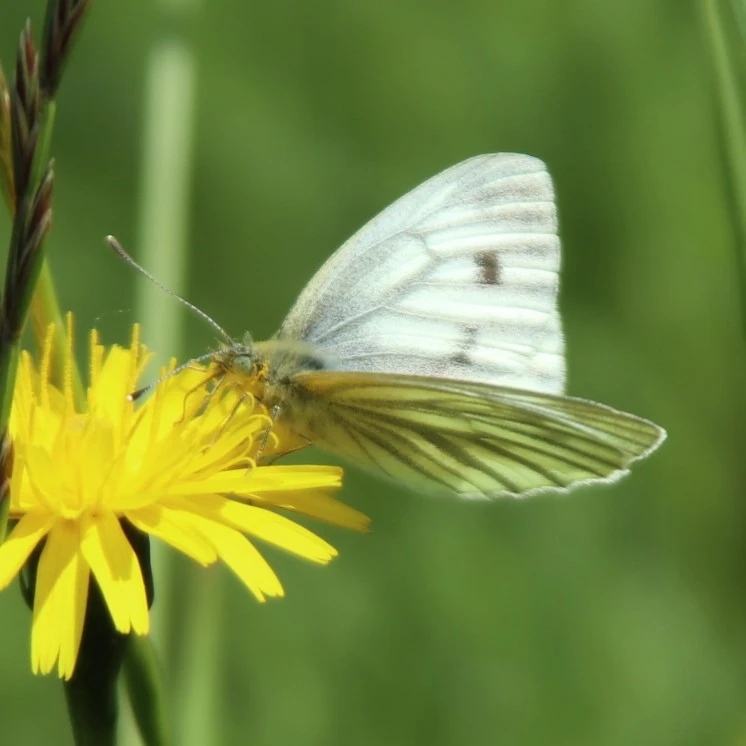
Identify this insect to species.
Pieris napi
